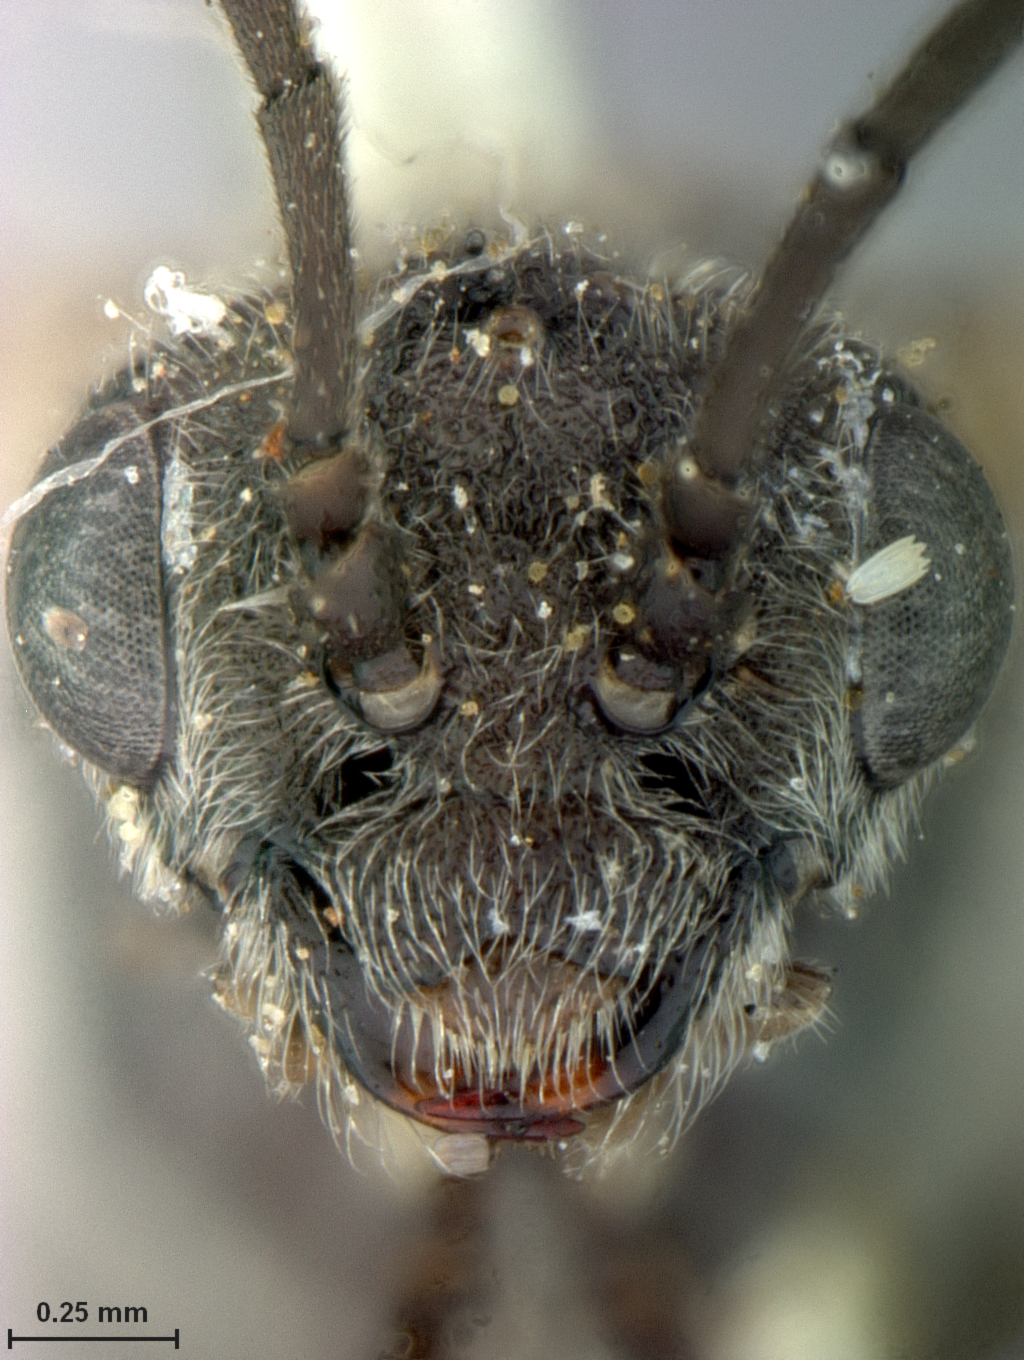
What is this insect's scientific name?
Dolerus elderi
